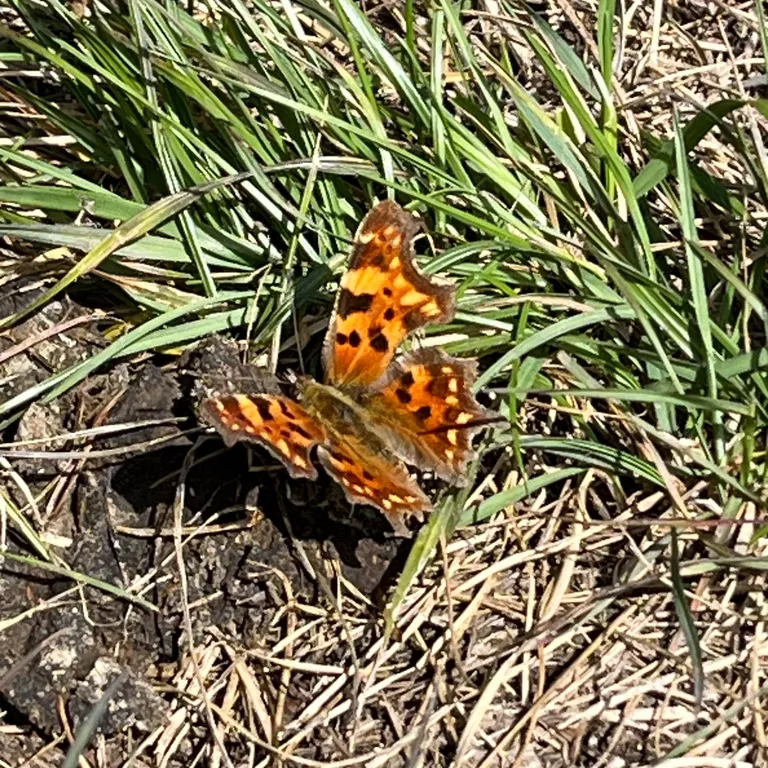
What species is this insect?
Polygonia c-album
